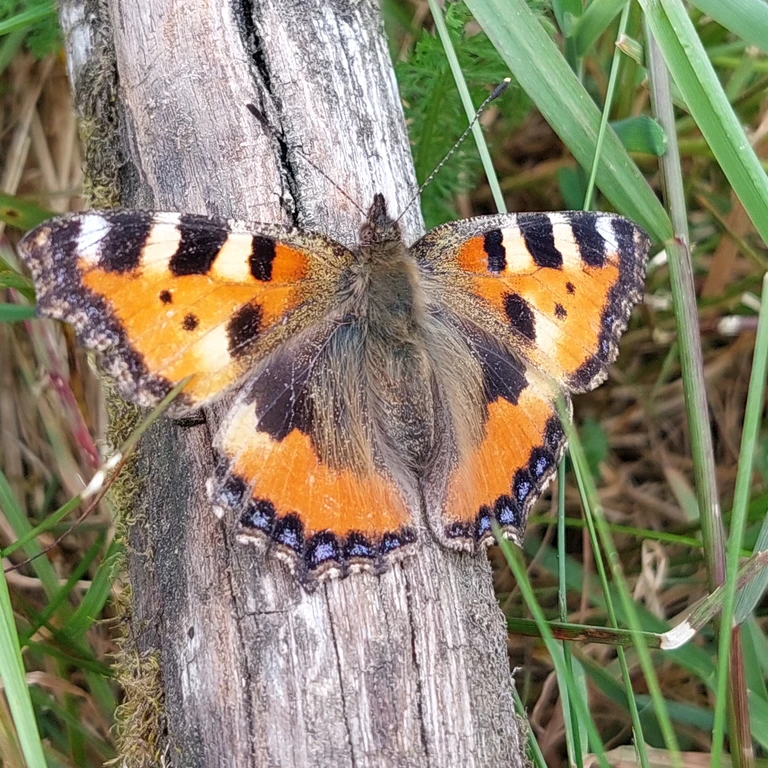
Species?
Aglais urticae
